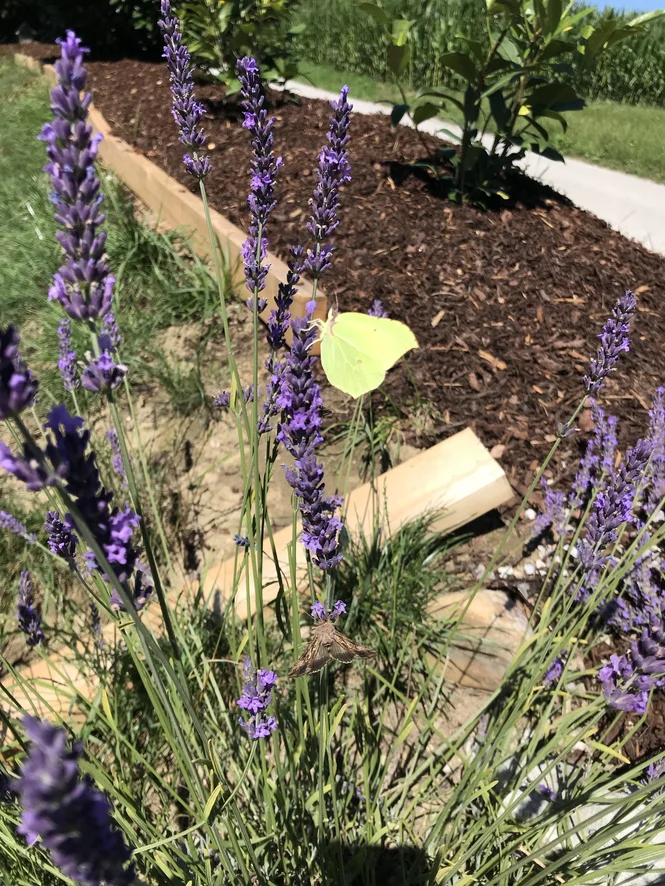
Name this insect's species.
Gonepteryx rhamni
